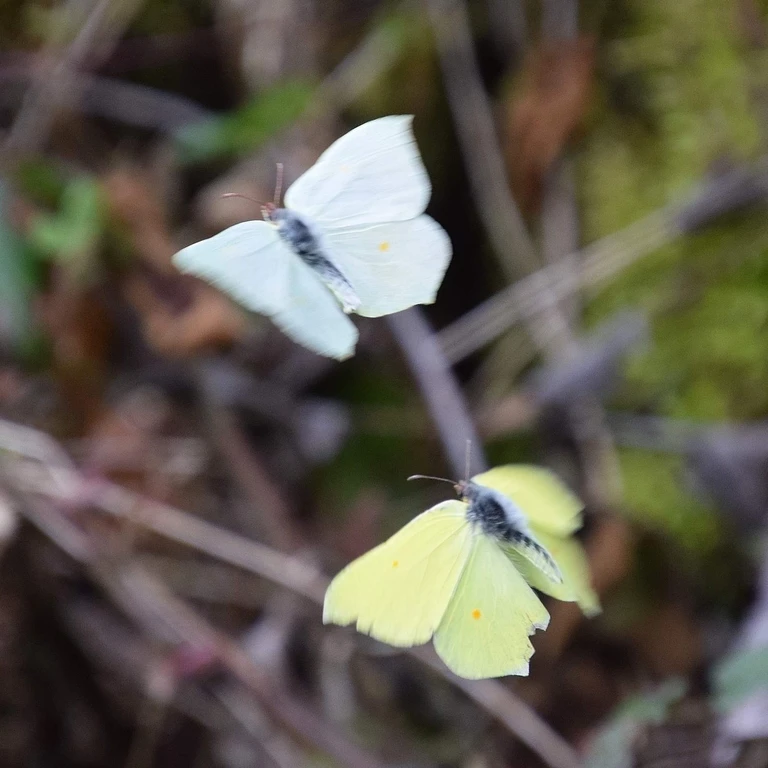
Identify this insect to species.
Gonepteryx rhamni
